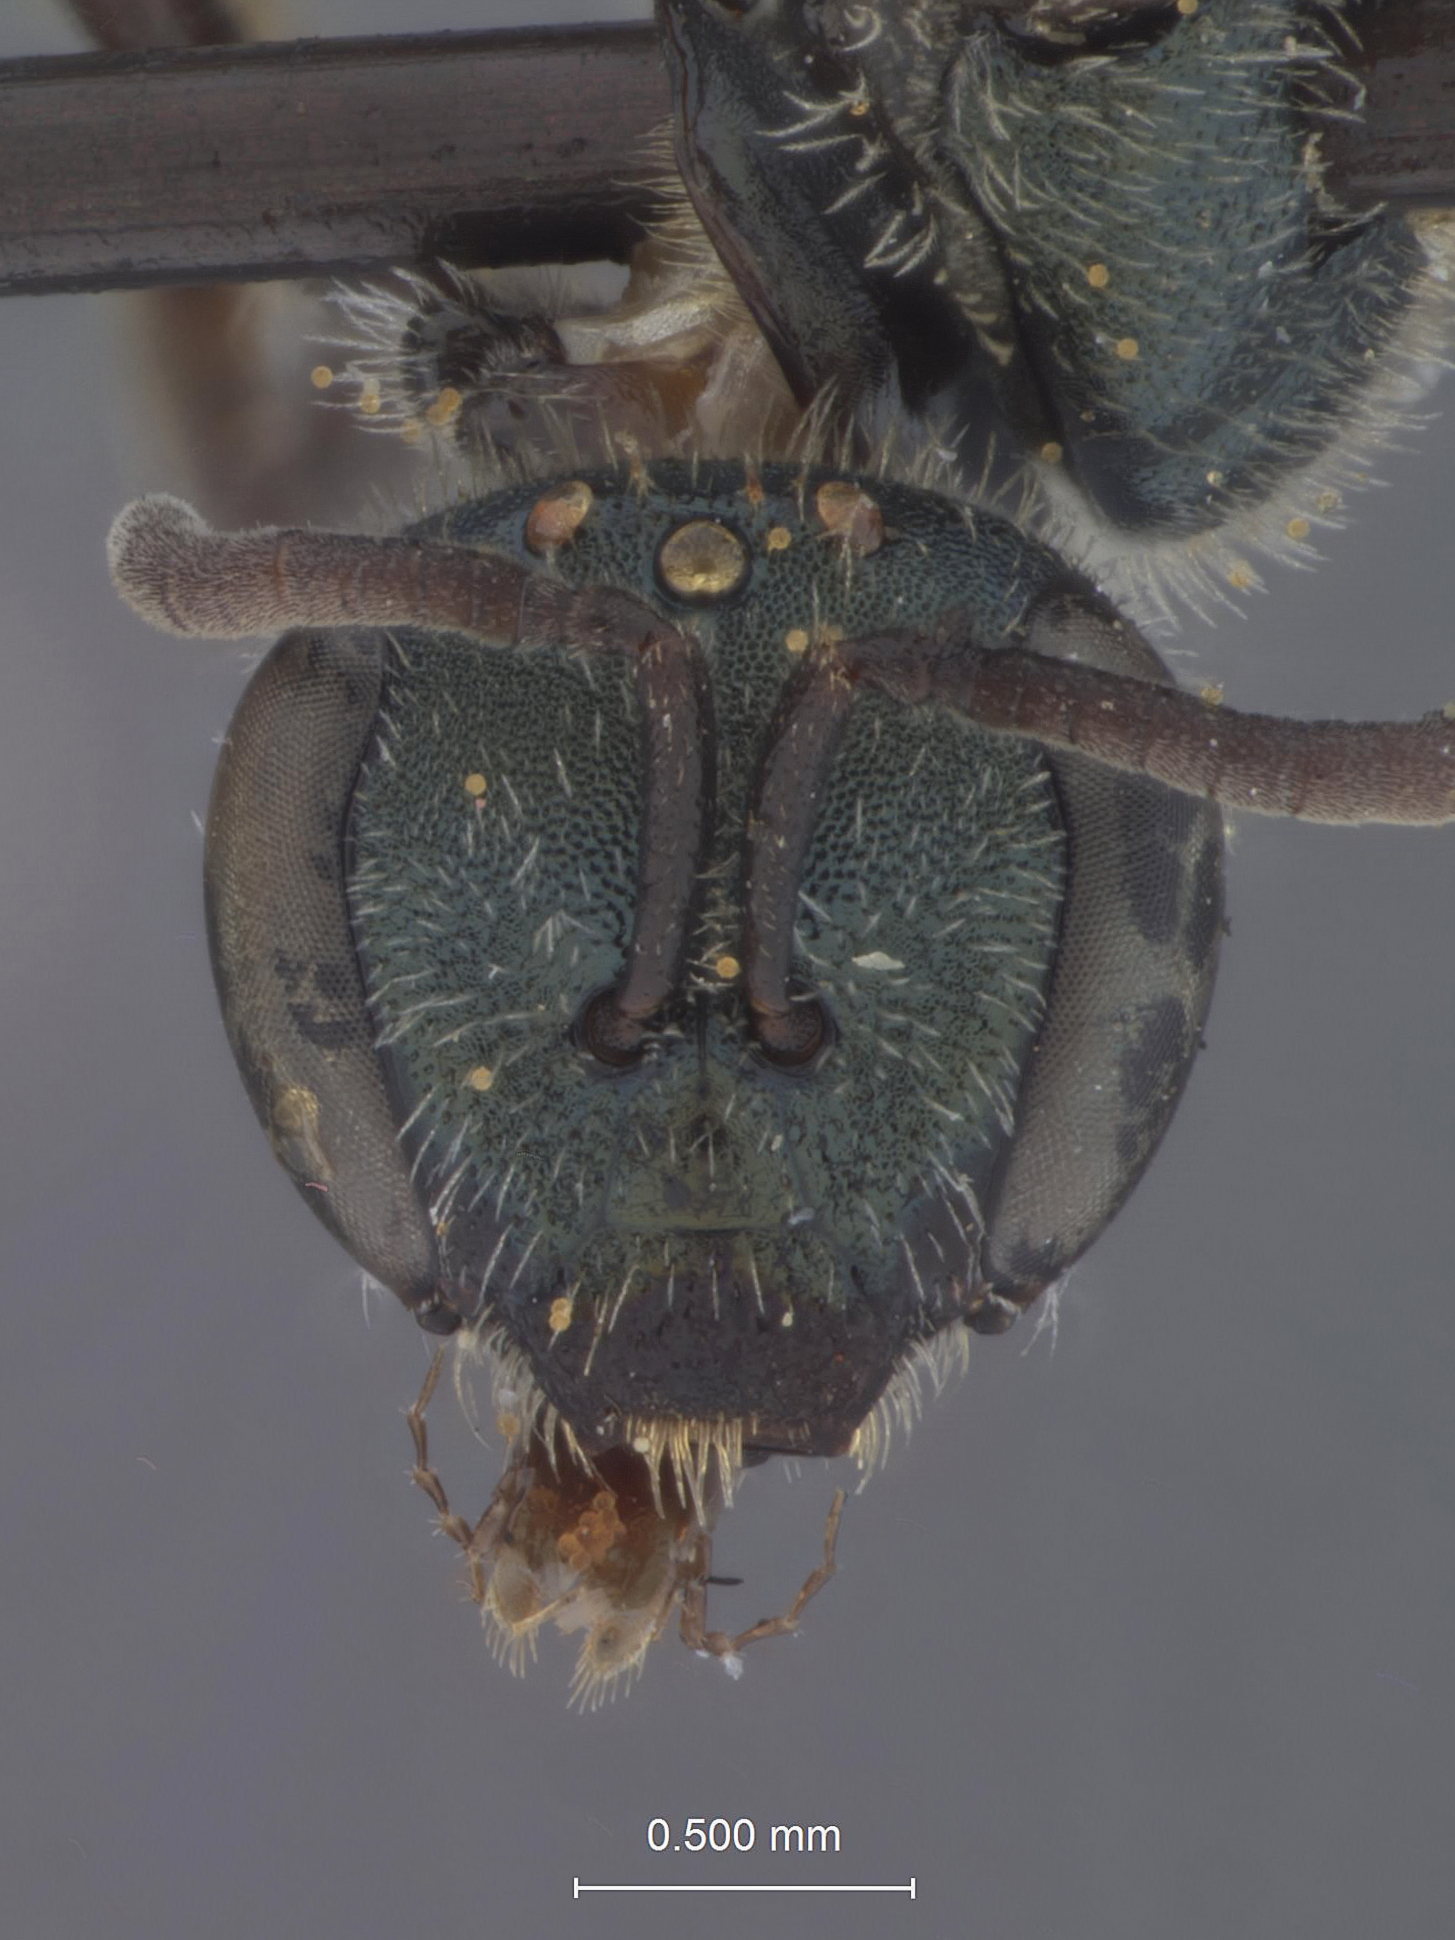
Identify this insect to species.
Halictus grinnelli
